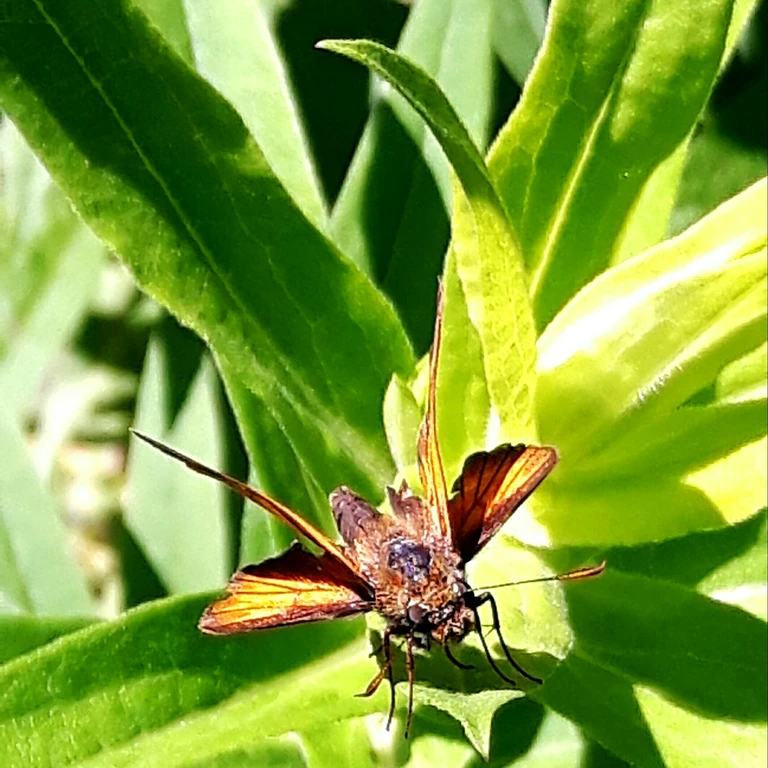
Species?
Ochlodes sylvanus (also Ochlodes venata)
